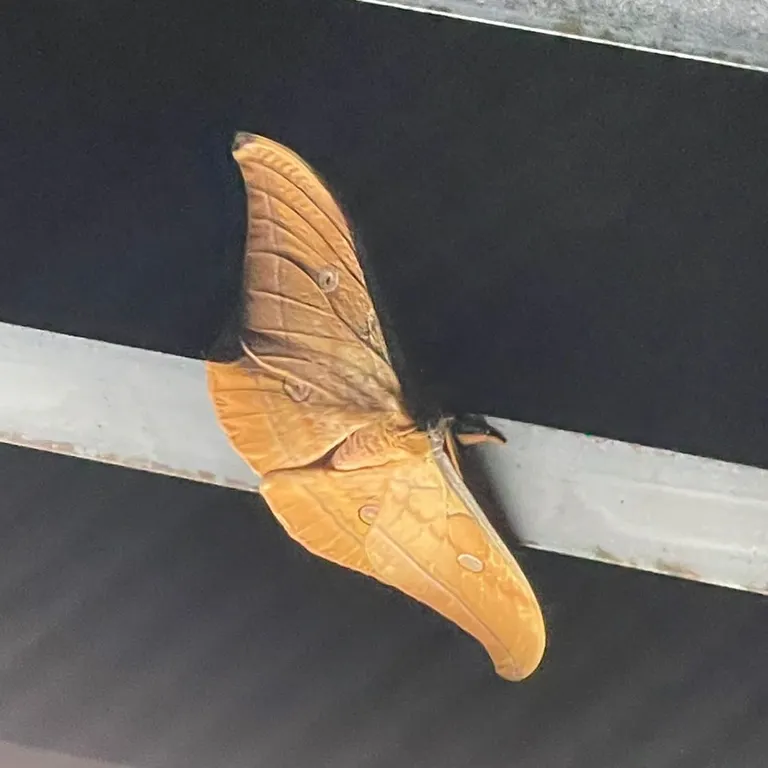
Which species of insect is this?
Antheraea yamamai
